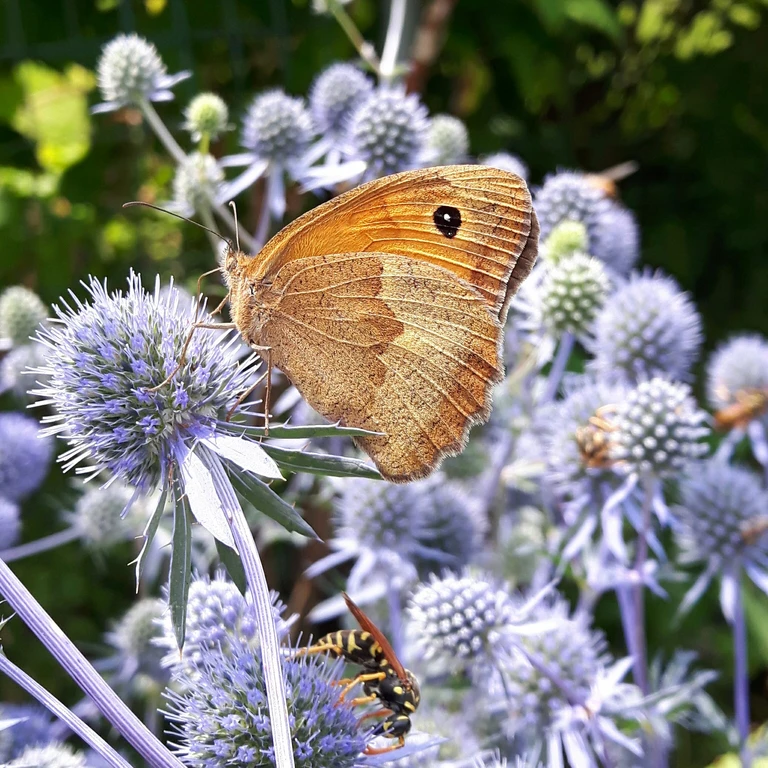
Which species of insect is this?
Maniola jurtina
